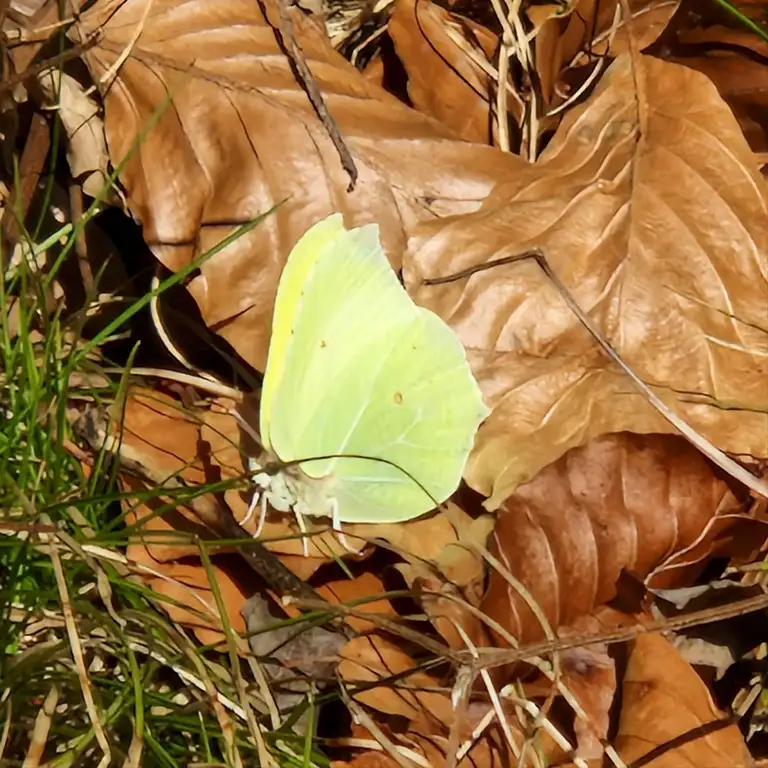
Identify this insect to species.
Gonepteryx rhamni
